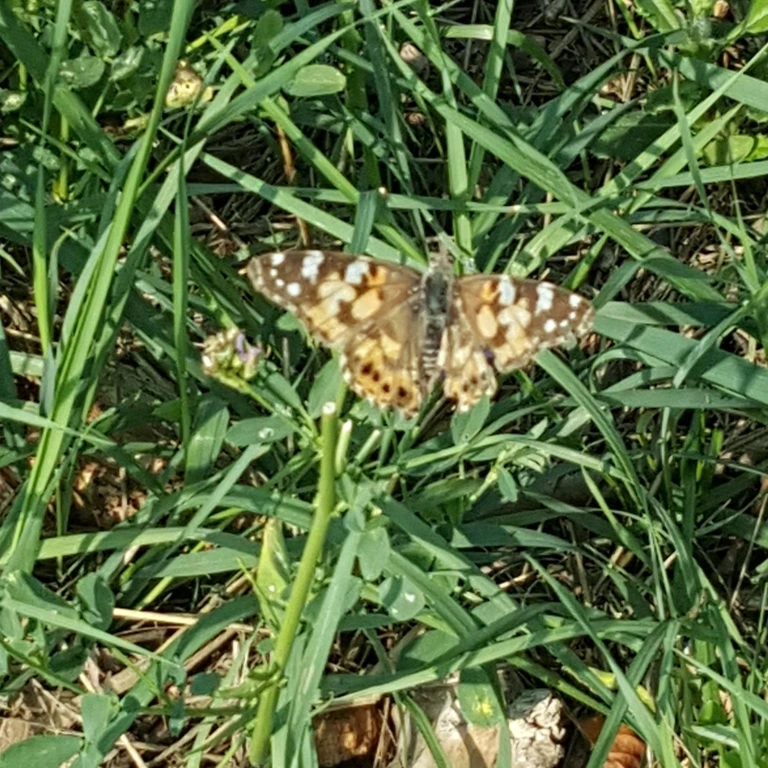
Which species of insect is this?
Vanessa cardui
